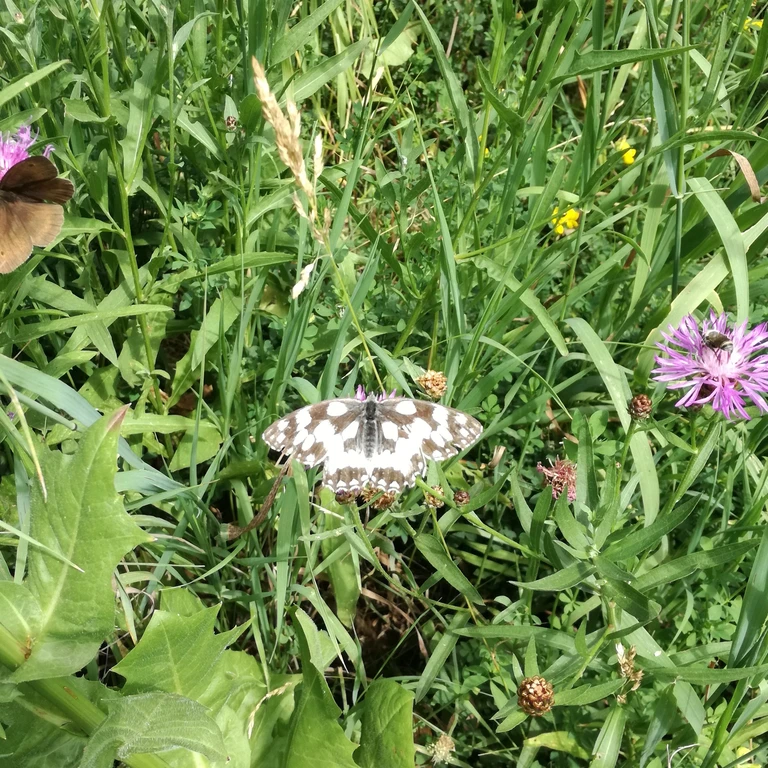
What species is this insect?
Melanargia galathea
